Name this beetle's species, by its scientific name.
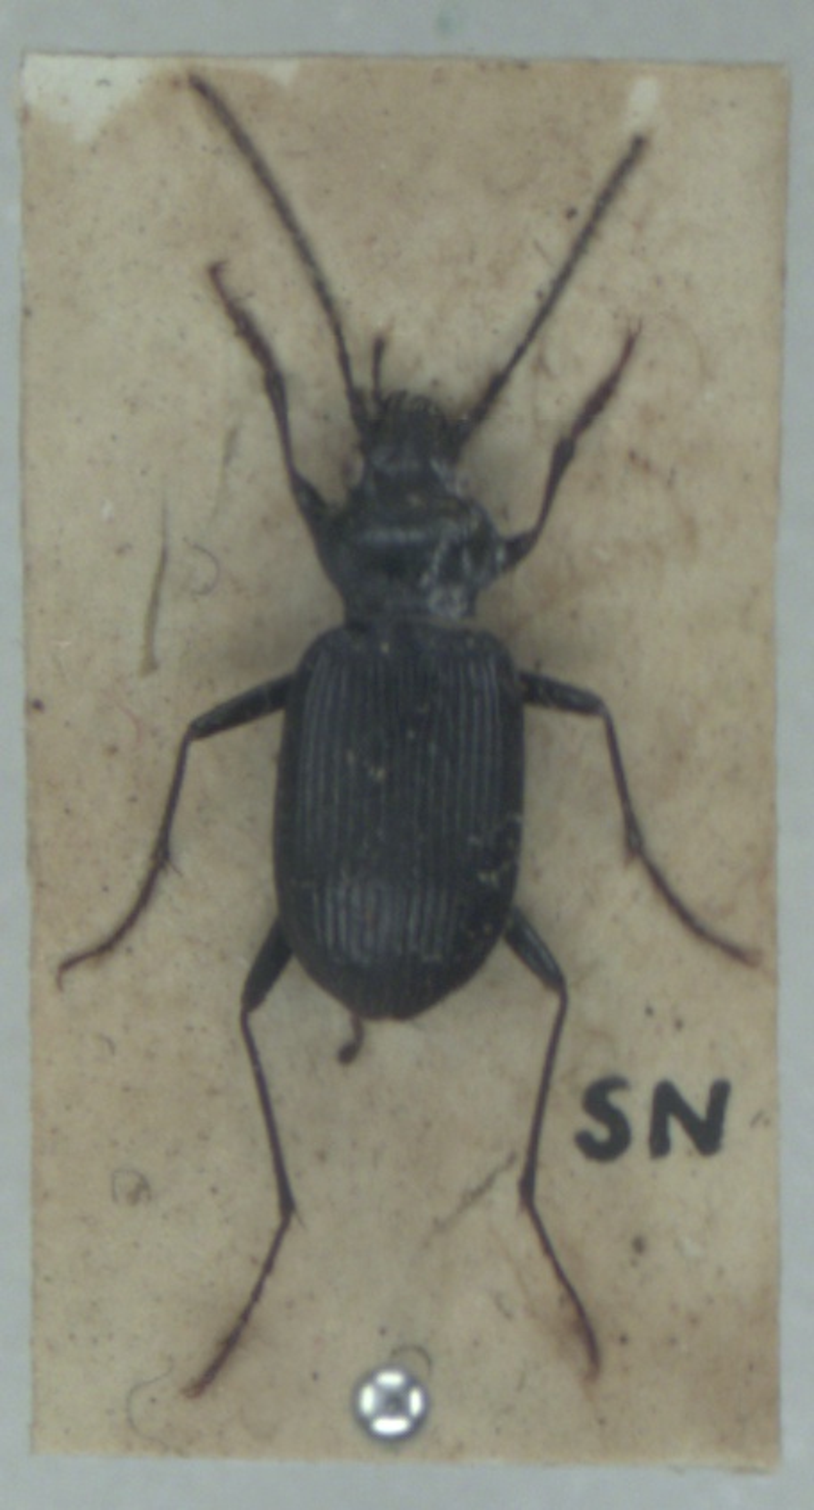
Nebria rufescens
